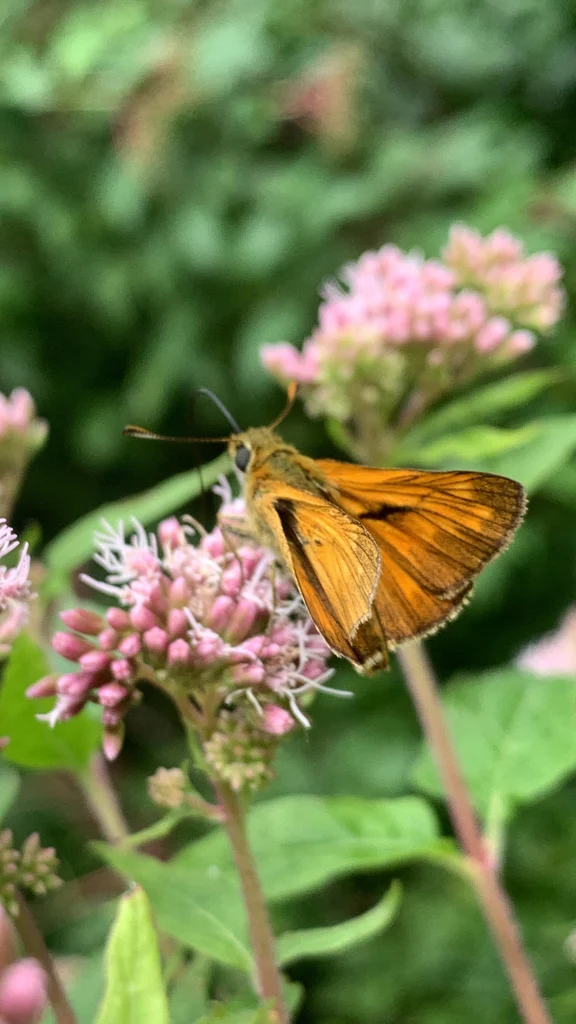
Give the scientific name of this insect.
Ochlodes sylvanus (also Ochlodes venata)
